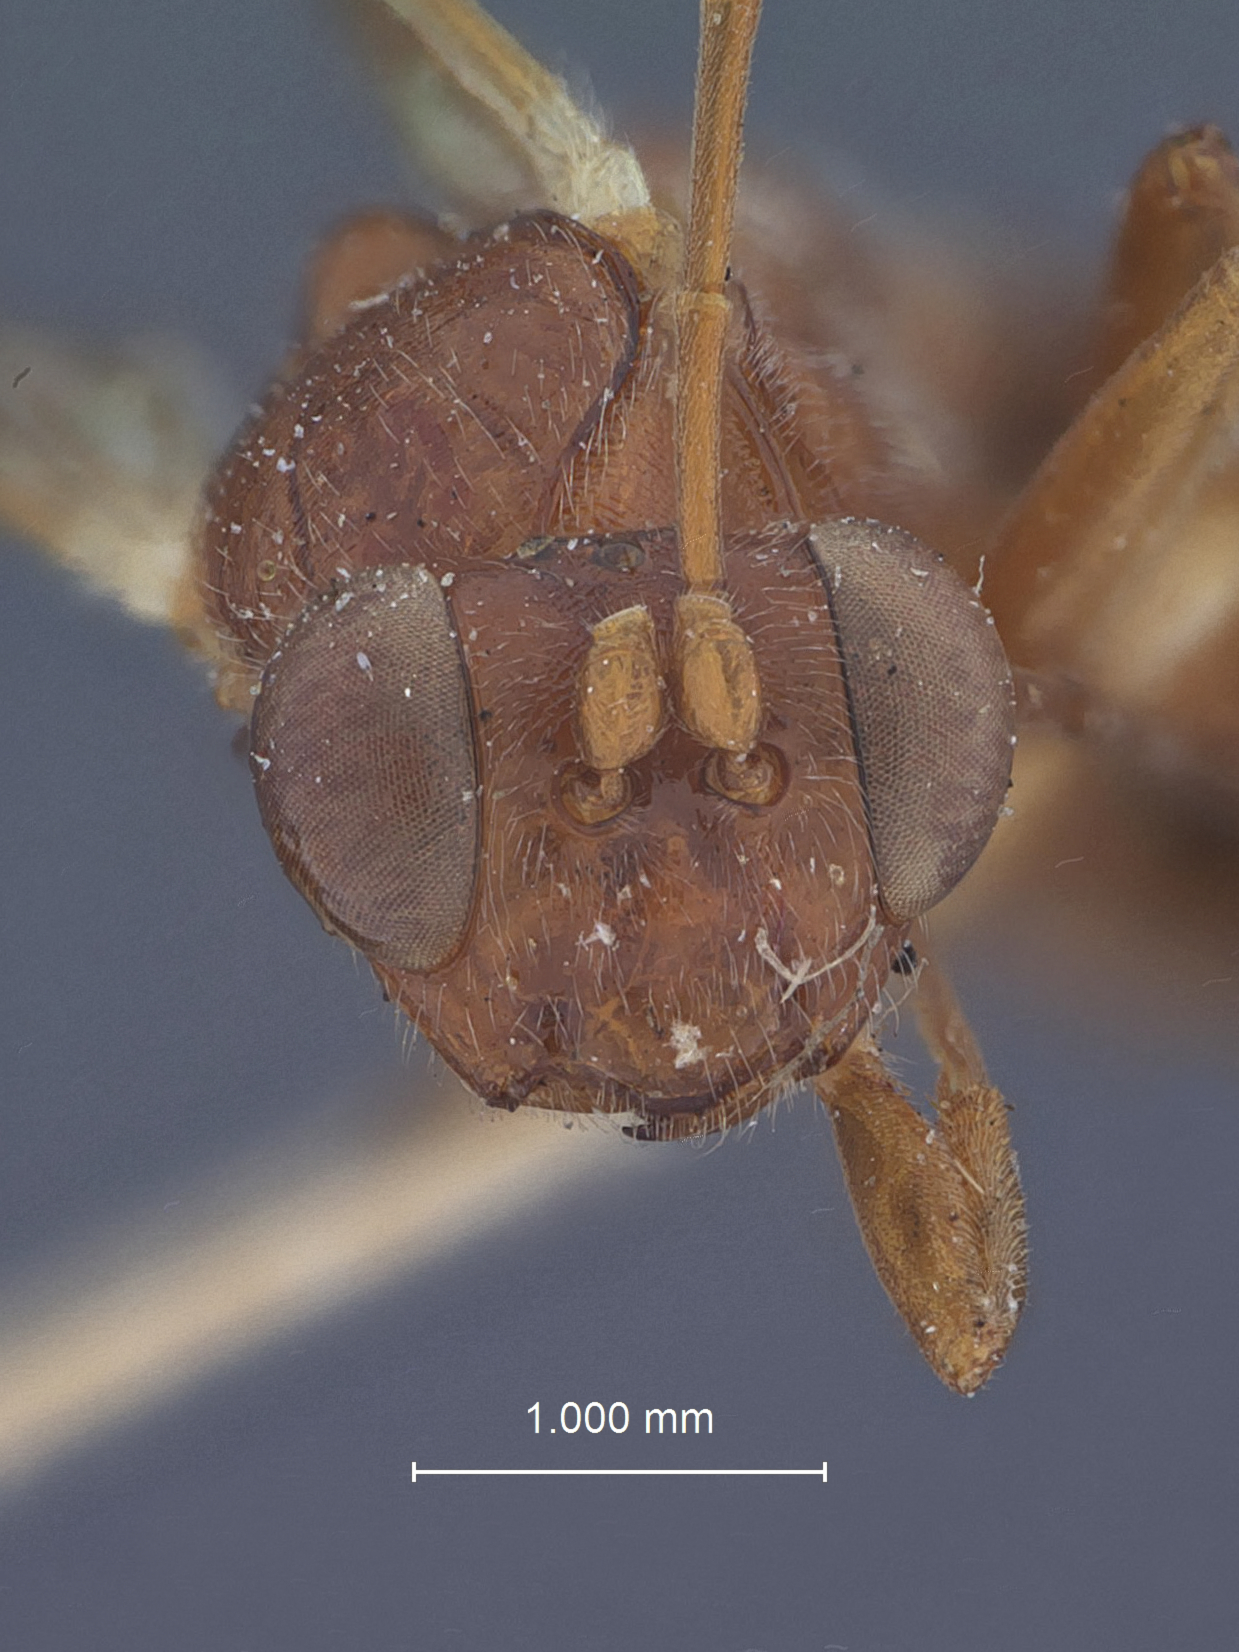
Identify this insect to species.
Chirotica tenuis
